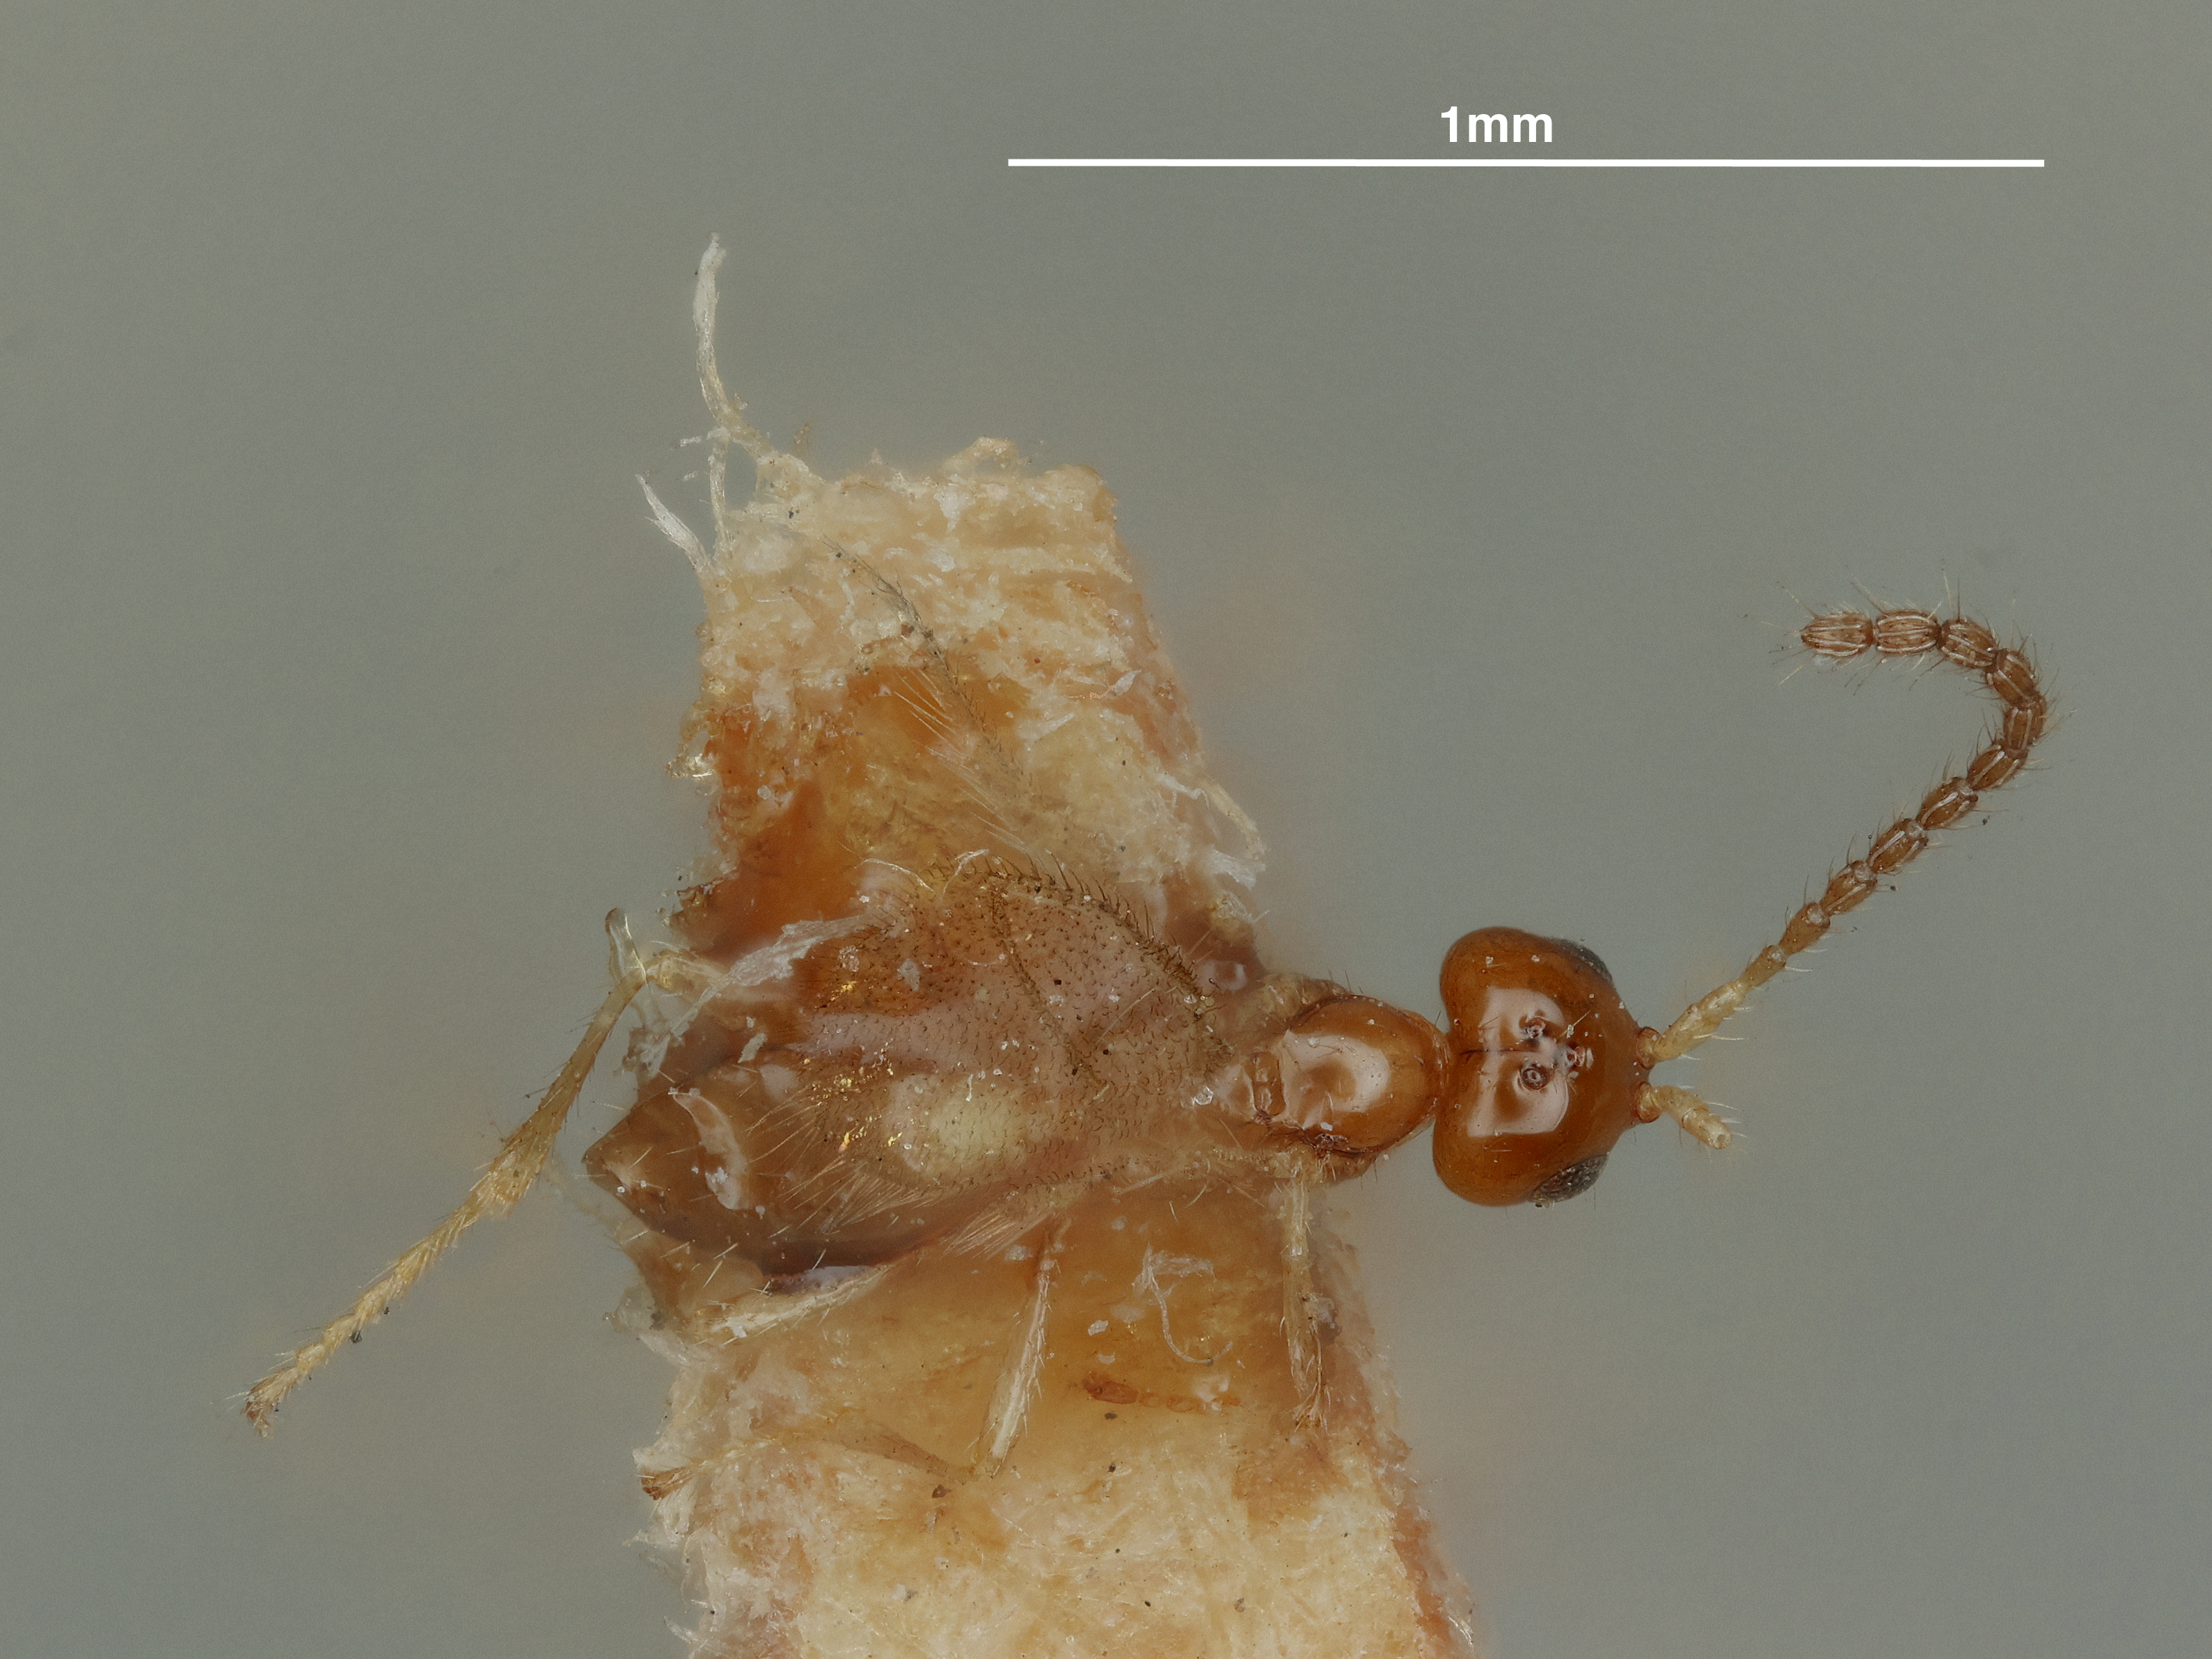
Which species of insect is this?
Dinostigma meusebecki
